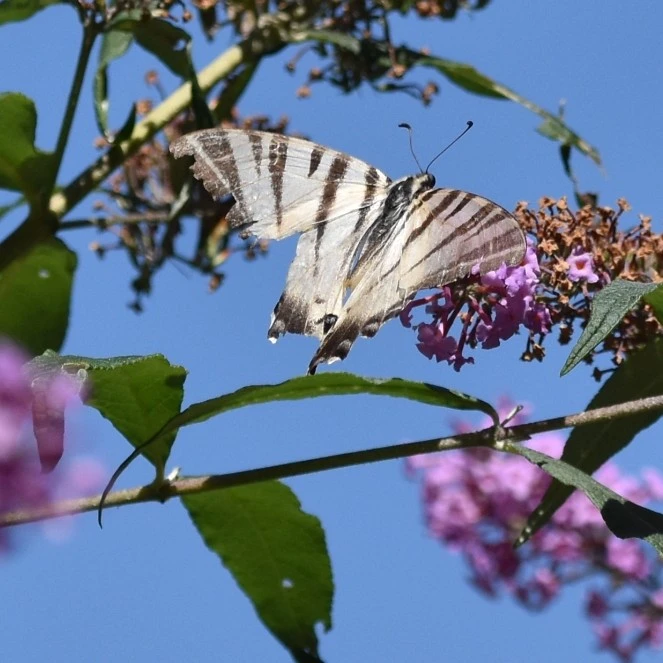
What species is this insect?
Iphiclides podalirius
